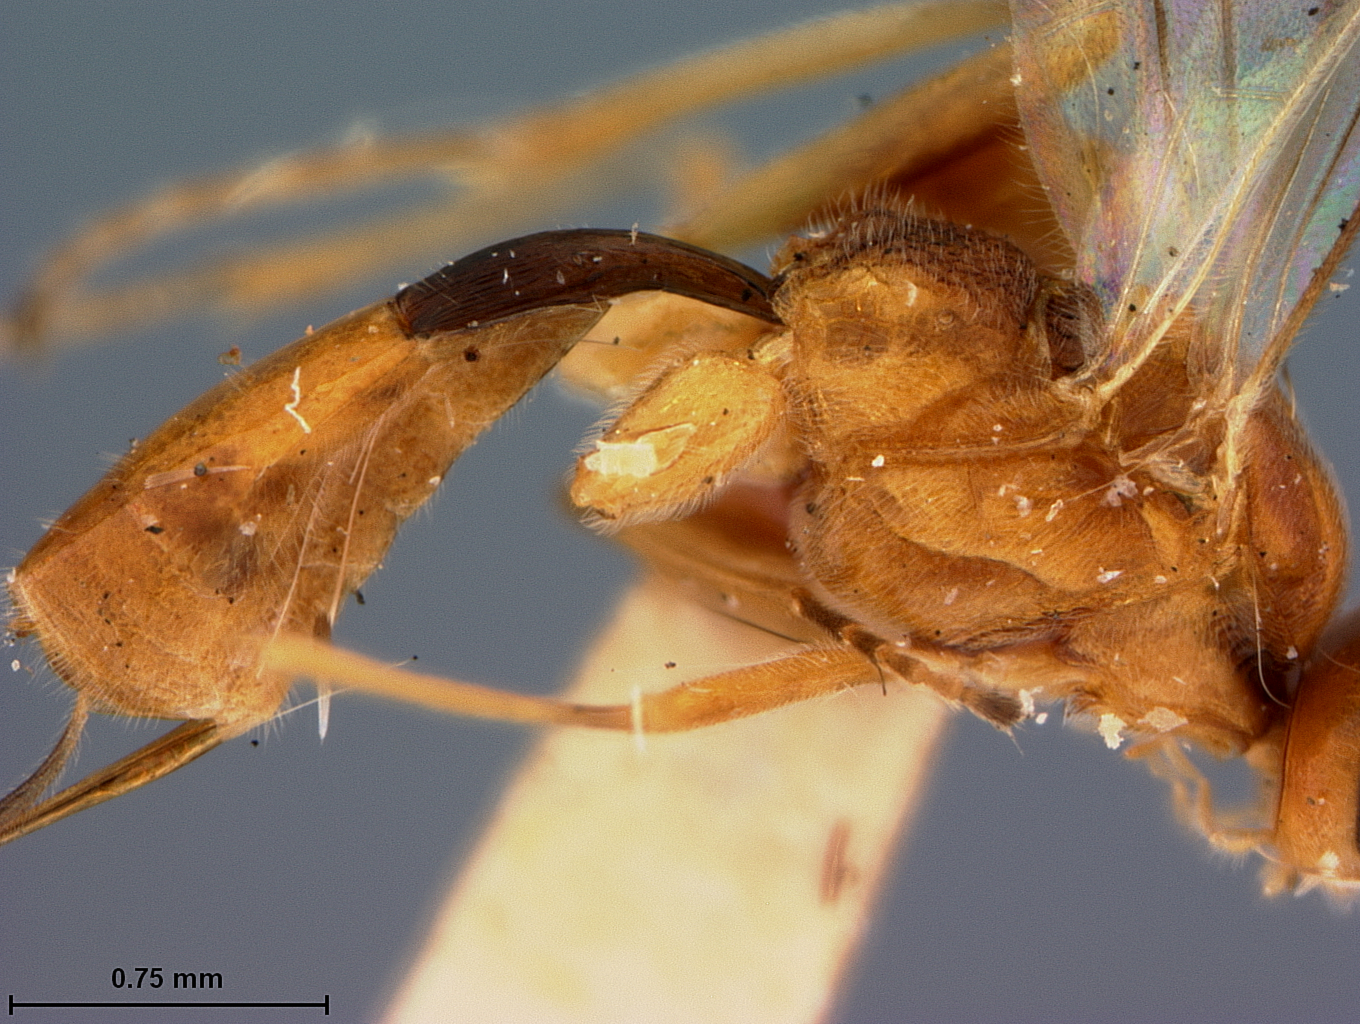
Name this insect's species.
Meteorus autographae
